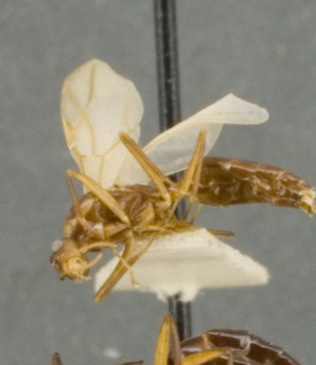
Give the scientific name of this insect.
Camponotus laminatus
